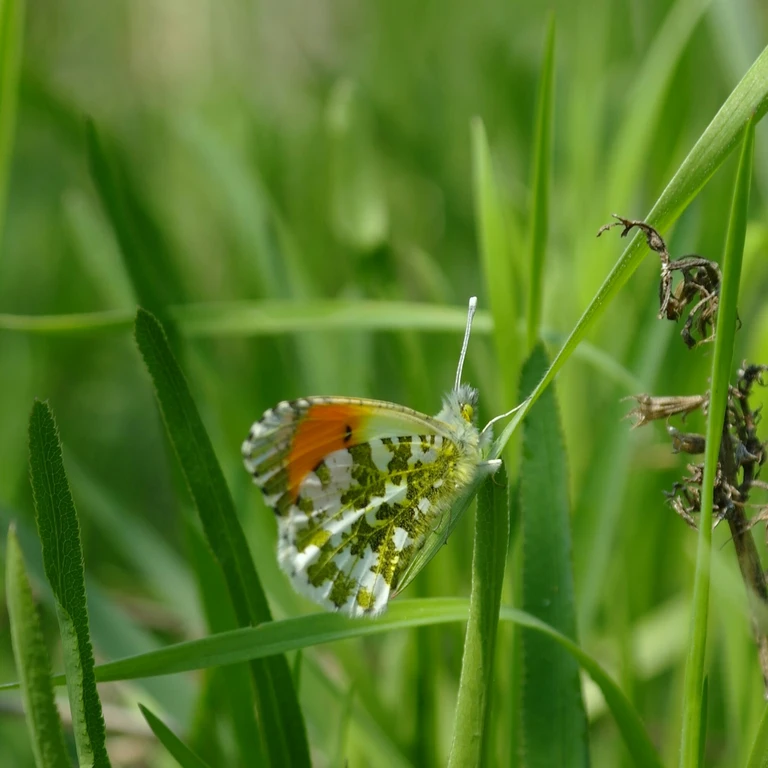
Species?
Anthocharis cardamines
